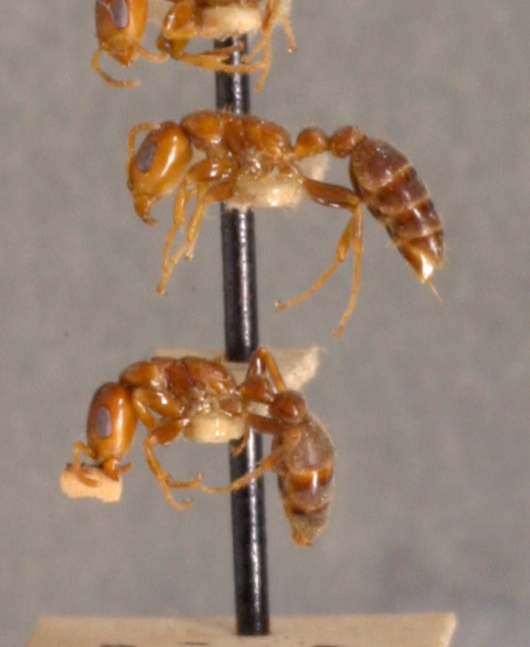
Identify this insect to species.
Pseudomyrma triplaridis
